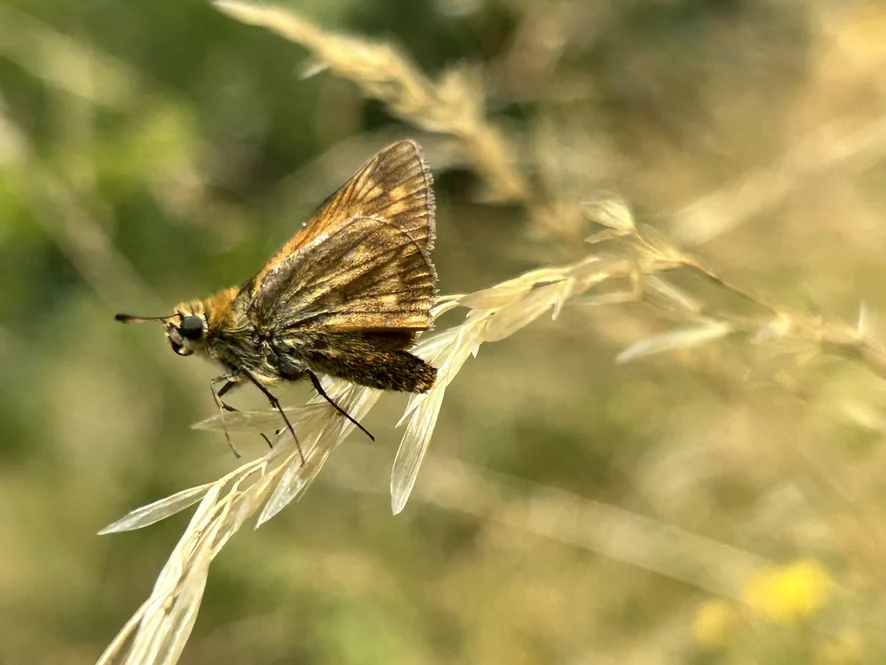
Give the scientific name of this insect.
Ochlodes sylvanus (also Ochlodes venata)
